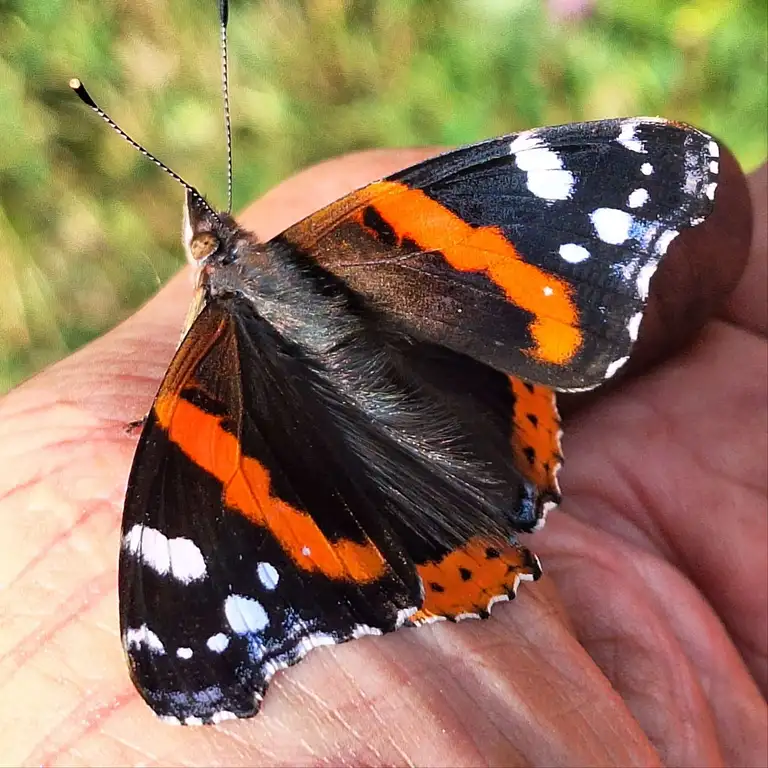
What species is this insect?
Vanessa atalanta
